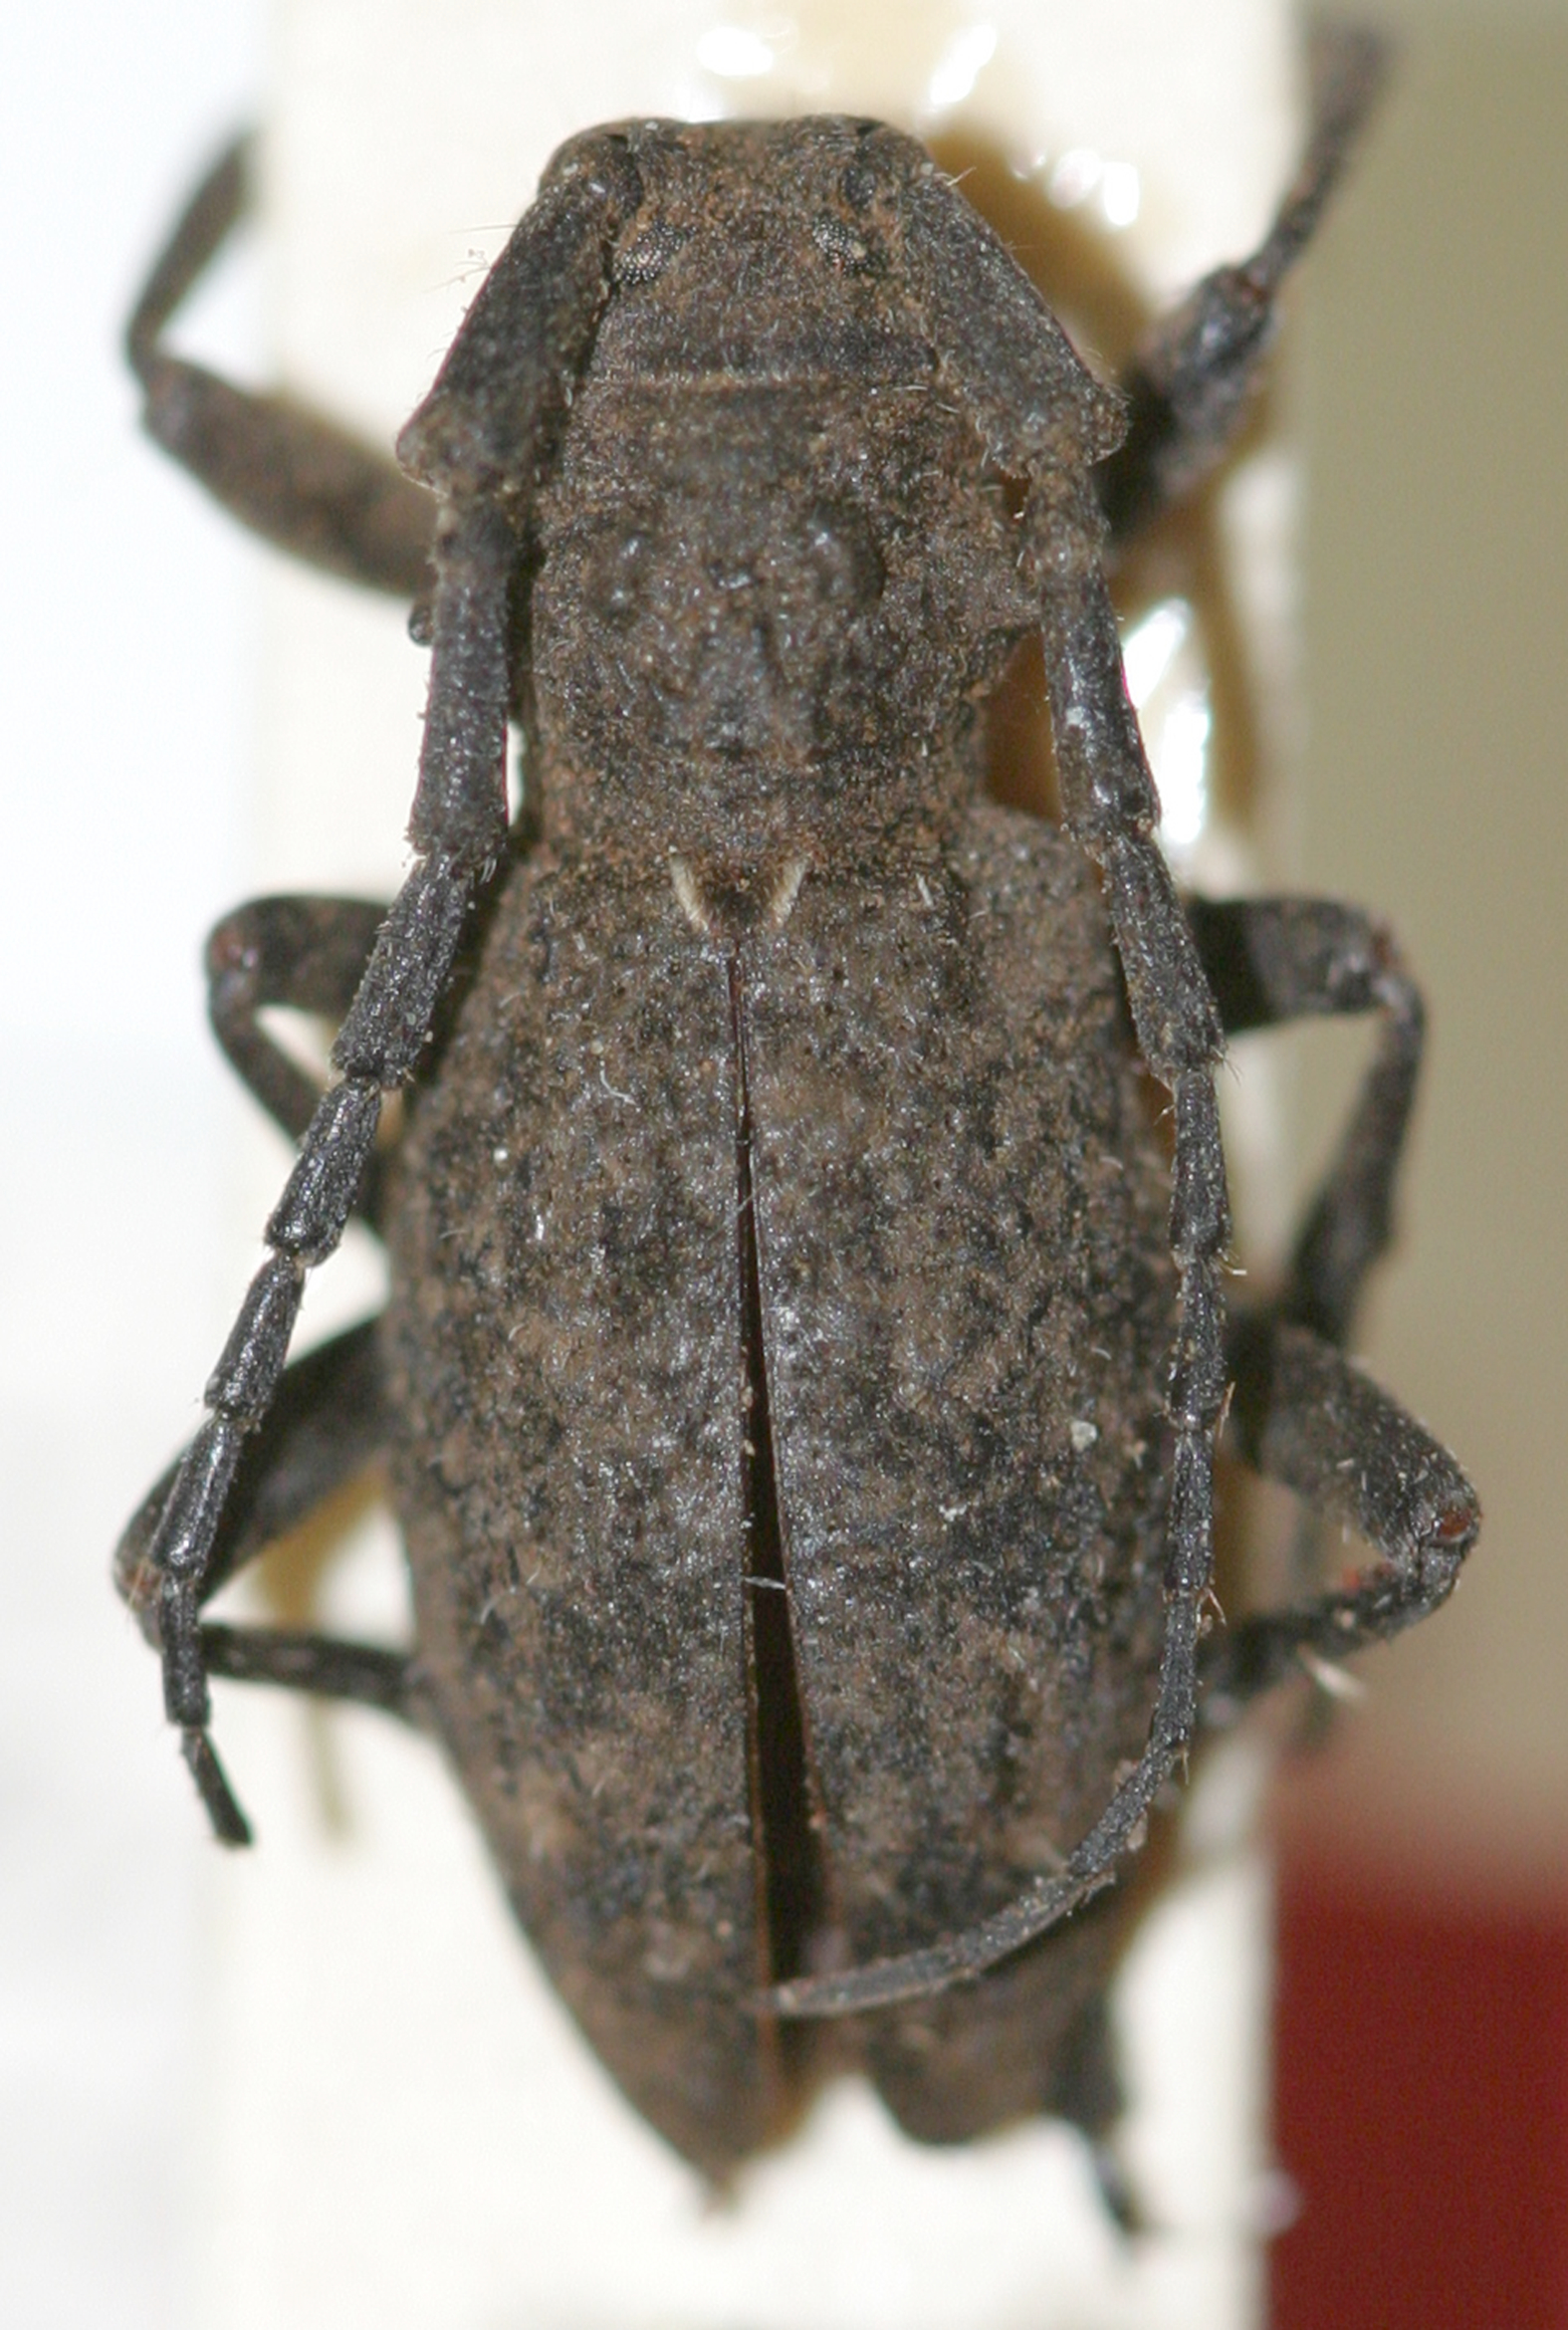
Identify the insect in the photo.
Parabrimidius ovalis
